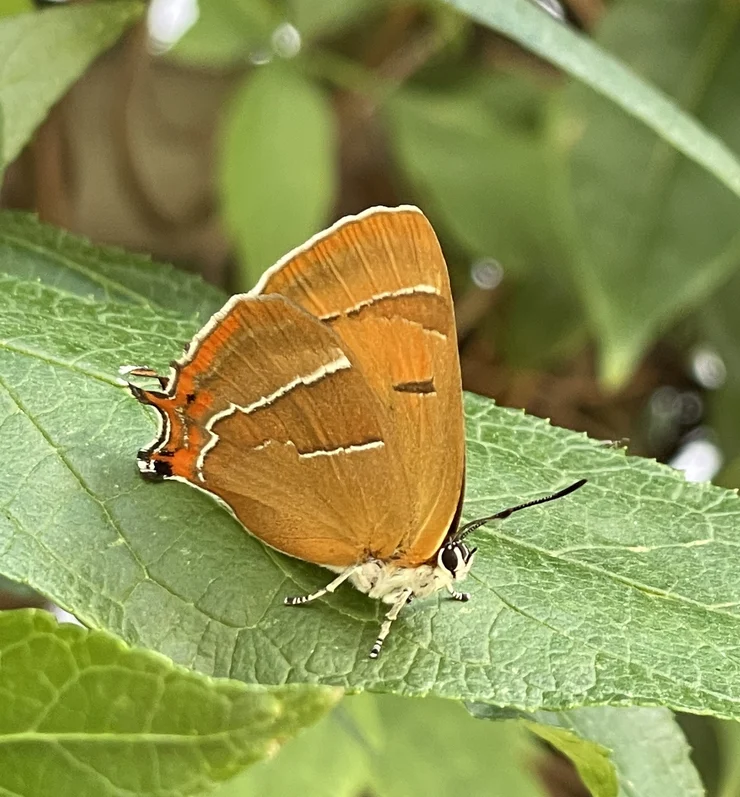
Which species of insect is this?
Thecla betulae
